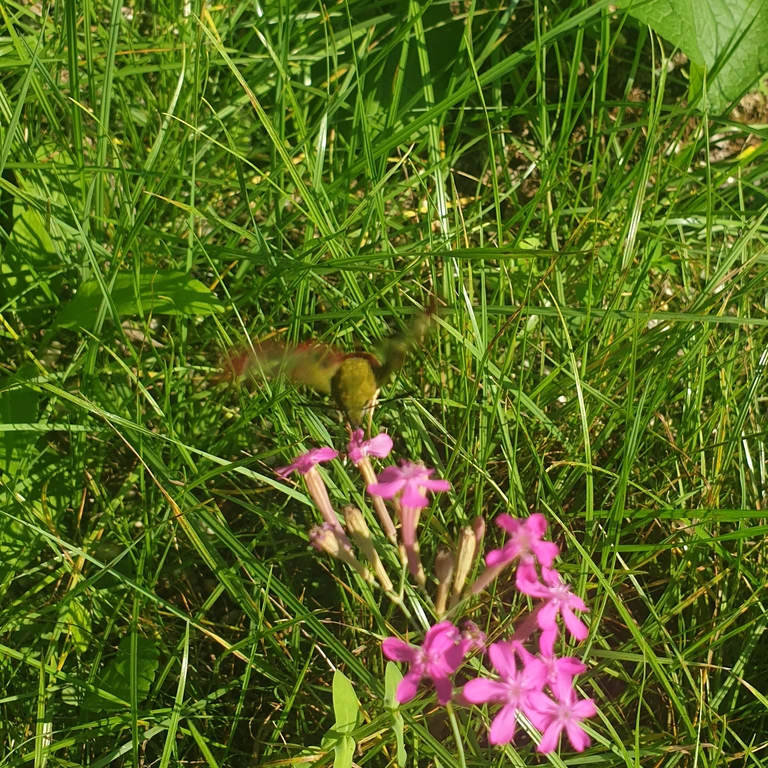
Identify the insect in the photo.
Hemaris fuciformis
